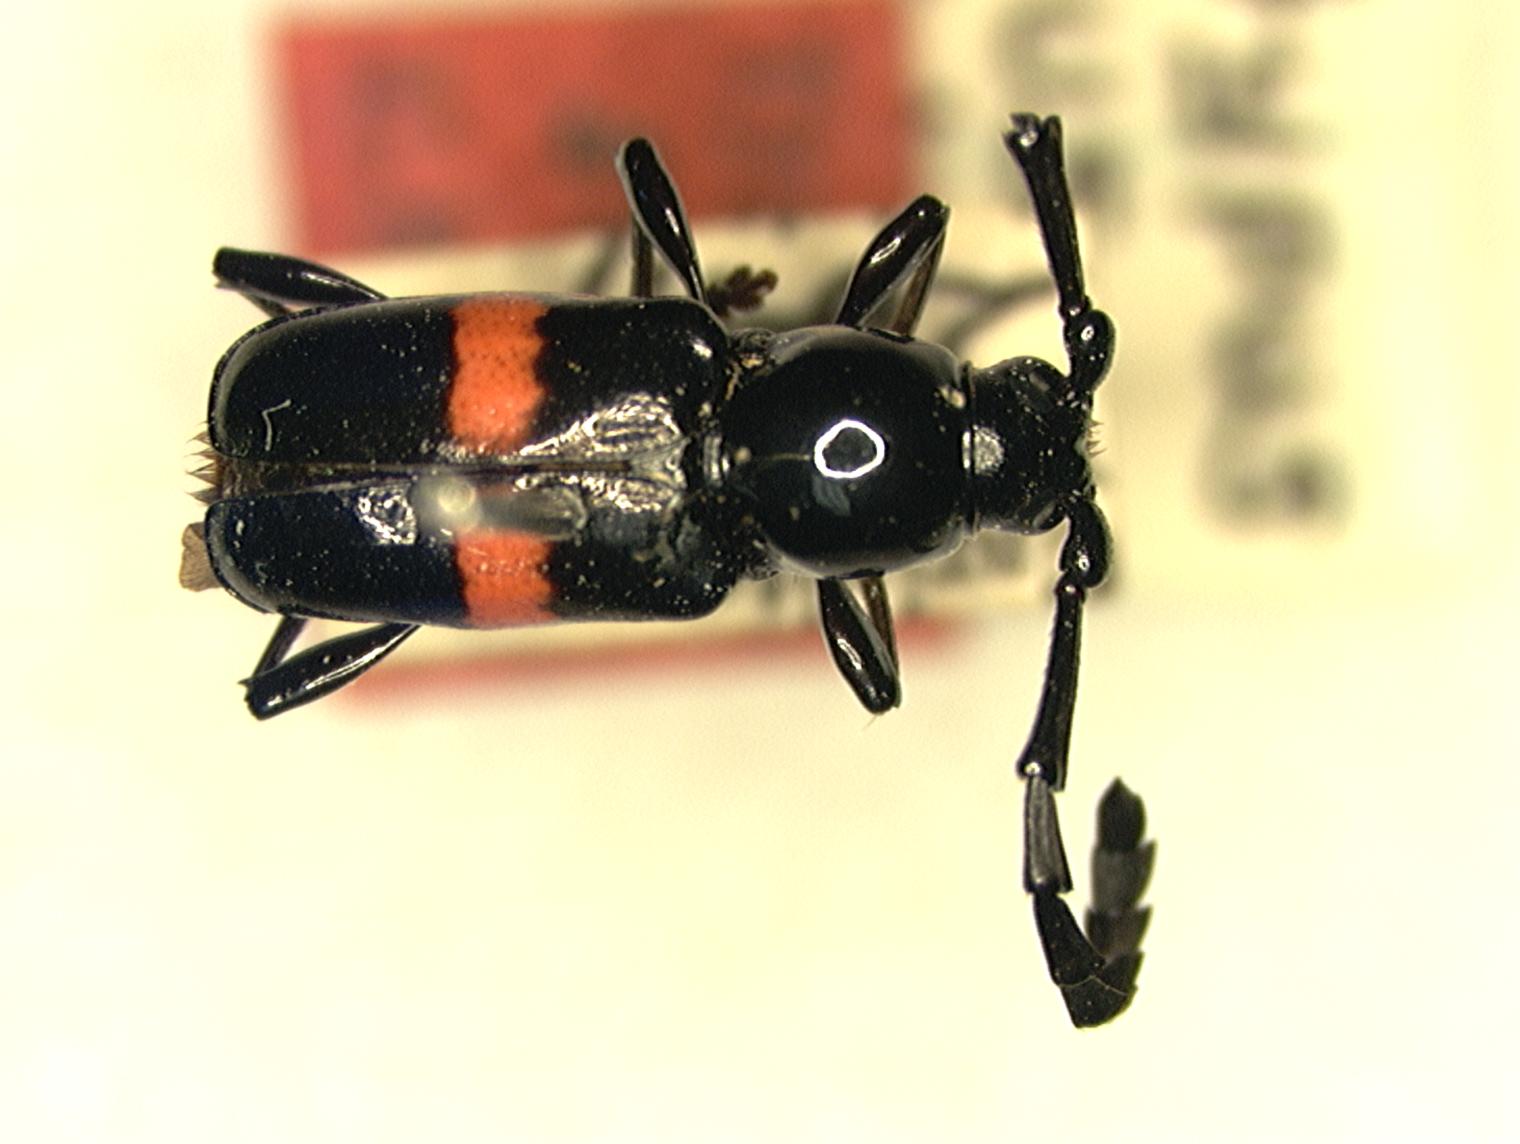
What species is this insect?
Lissonoschema fasciatum (also Lissonotypus fasciatus)
